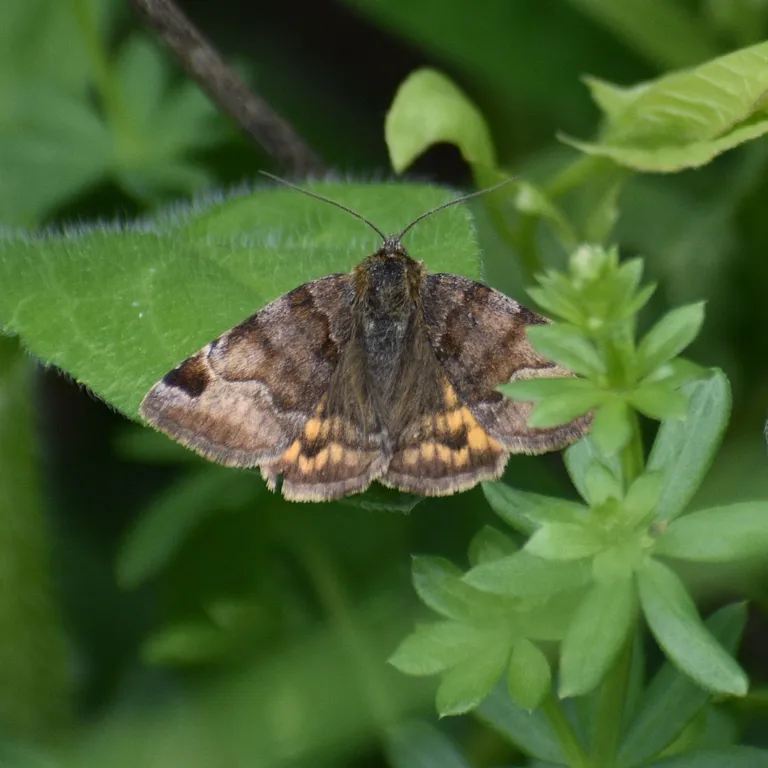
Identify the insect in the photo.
Euclidia glyphica
